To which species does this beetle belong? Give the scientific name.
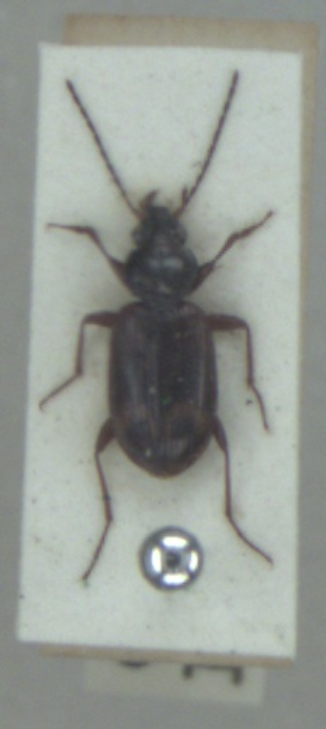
Bembidion dentellum
